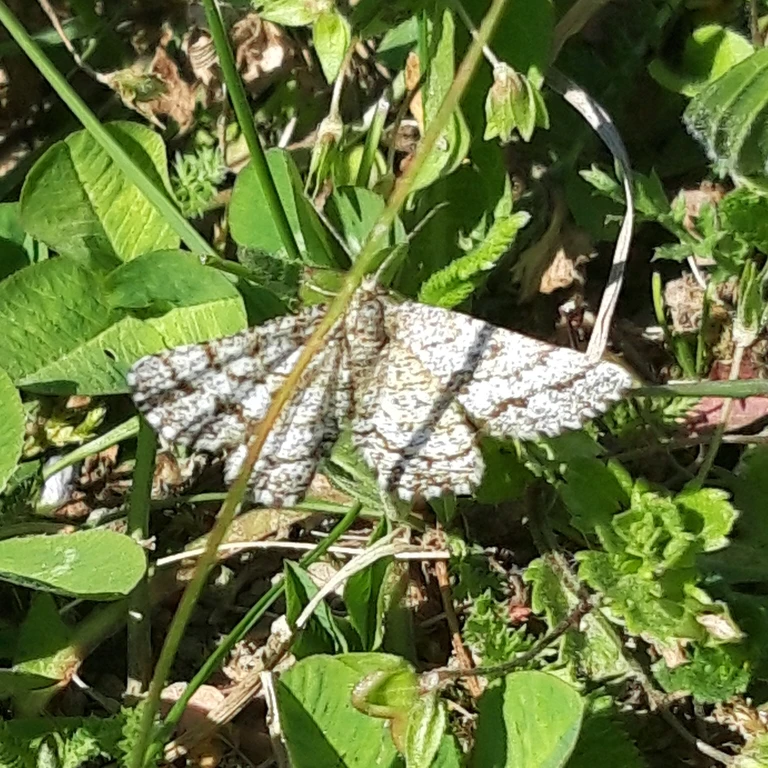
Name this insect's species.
Ematurga atomaria
